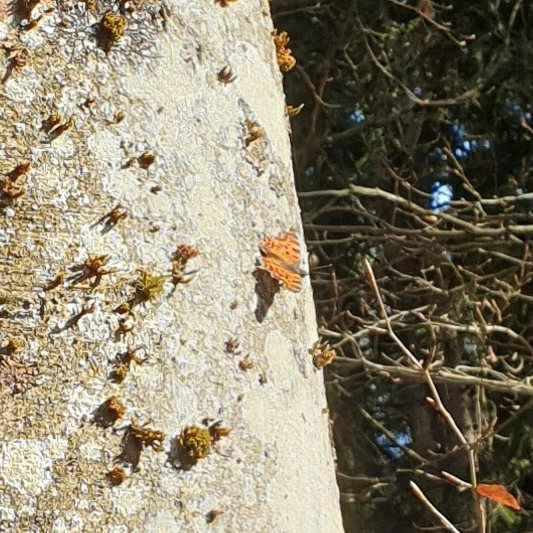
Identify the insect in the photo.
Polygonia c-album
